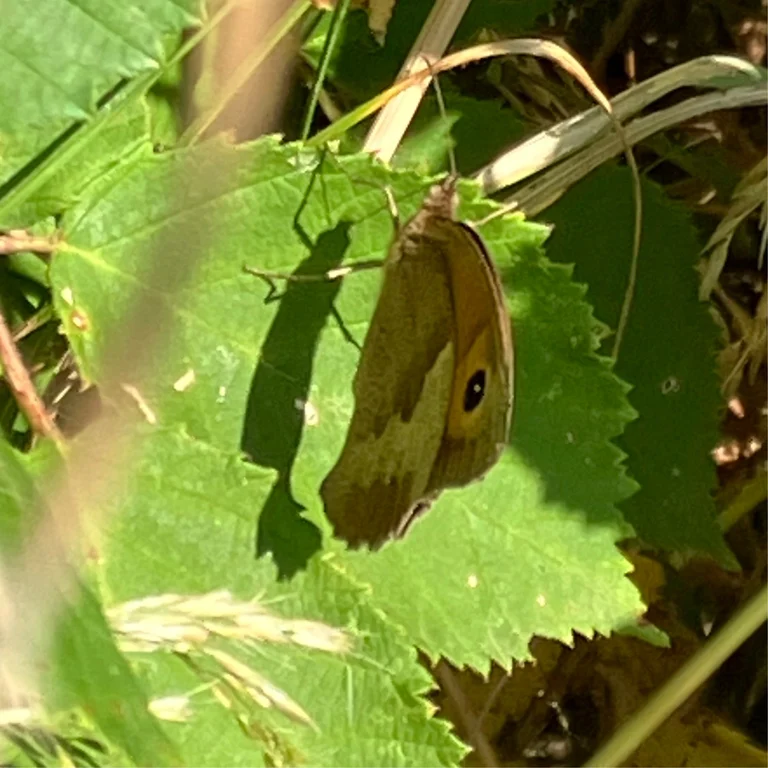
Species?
Maniola jurtina
